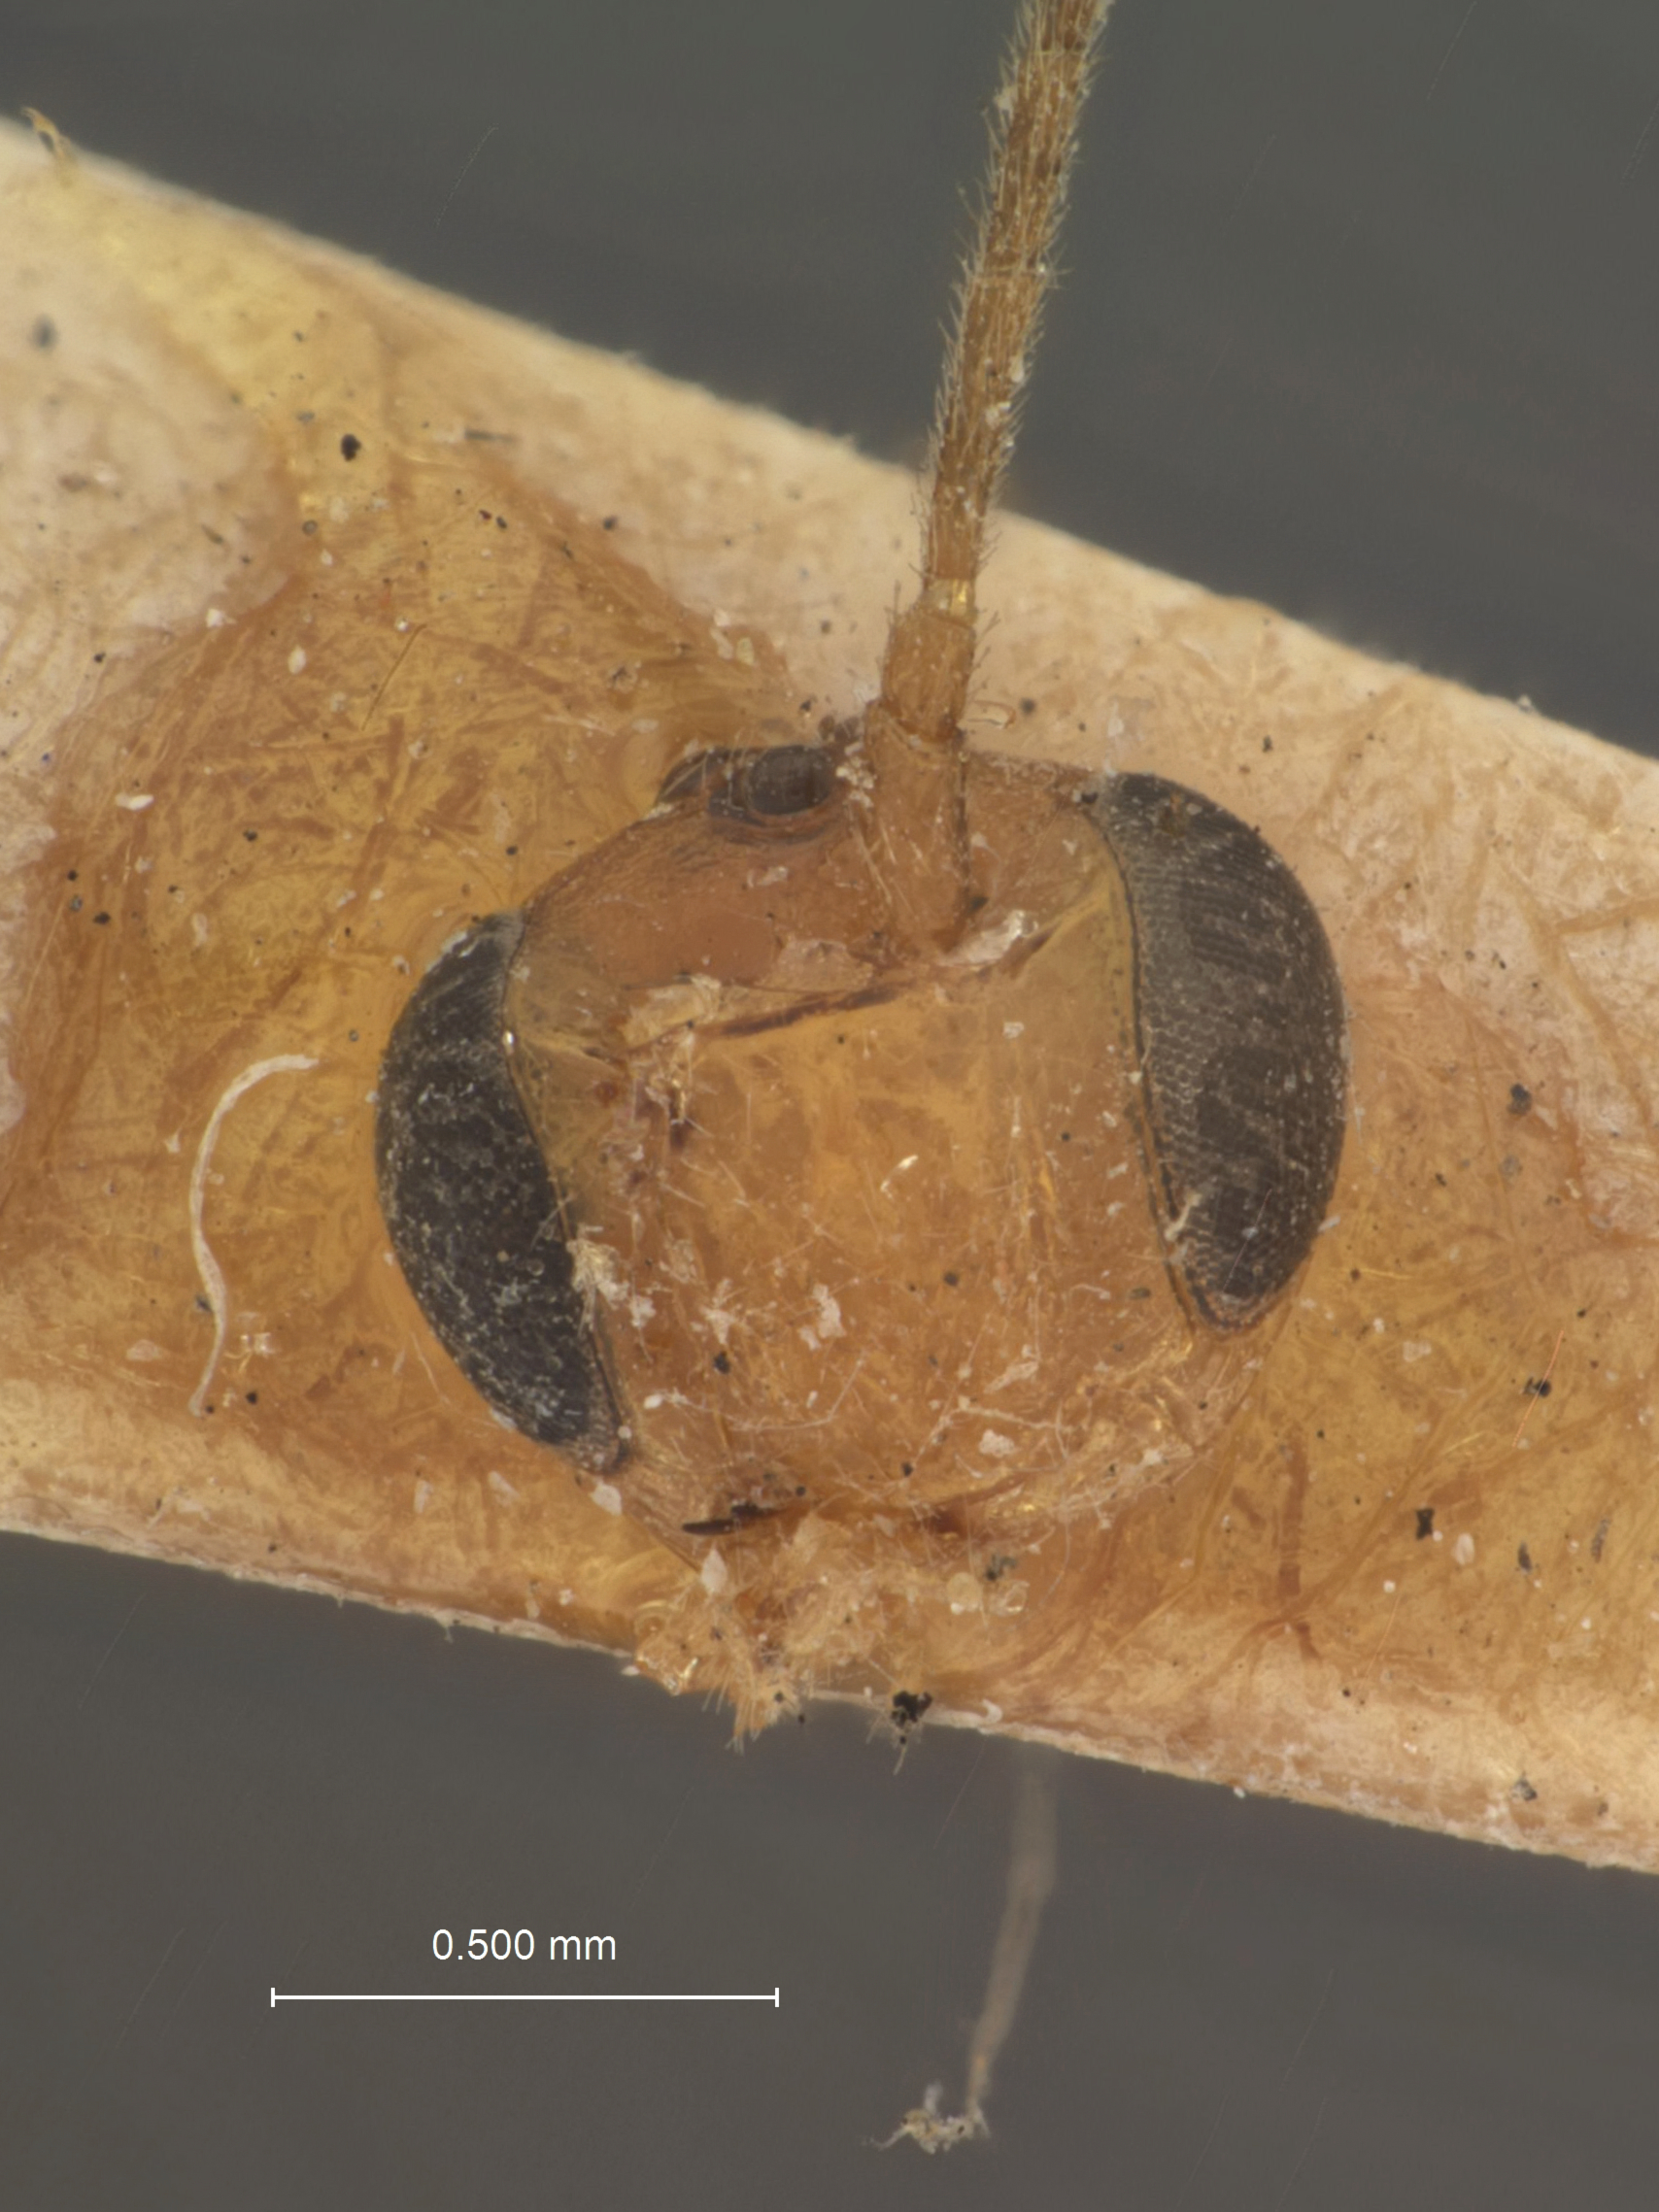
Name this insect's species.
Stictopisthus floridanus
